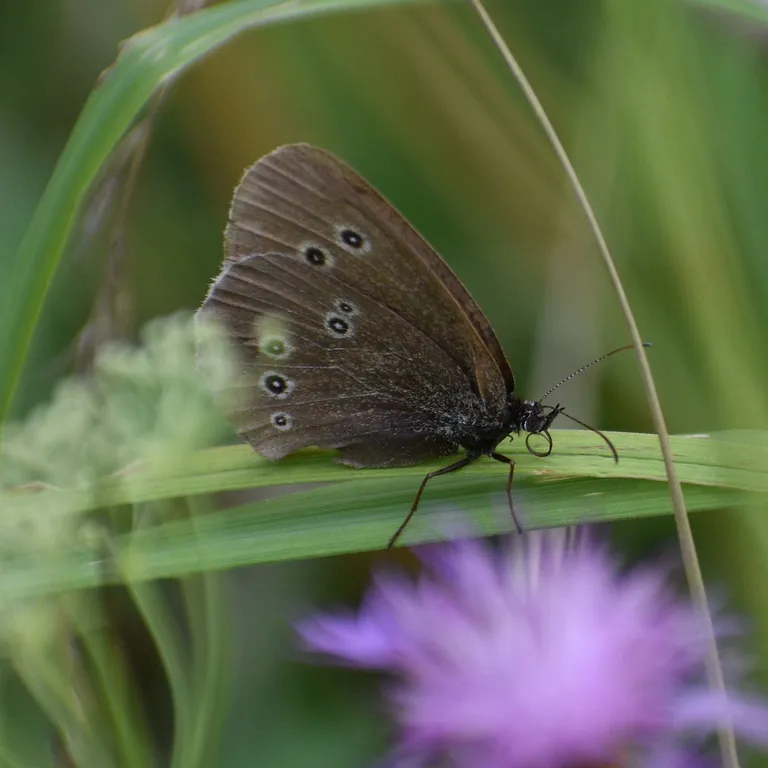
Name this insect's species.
Aphantopus hyperantus
